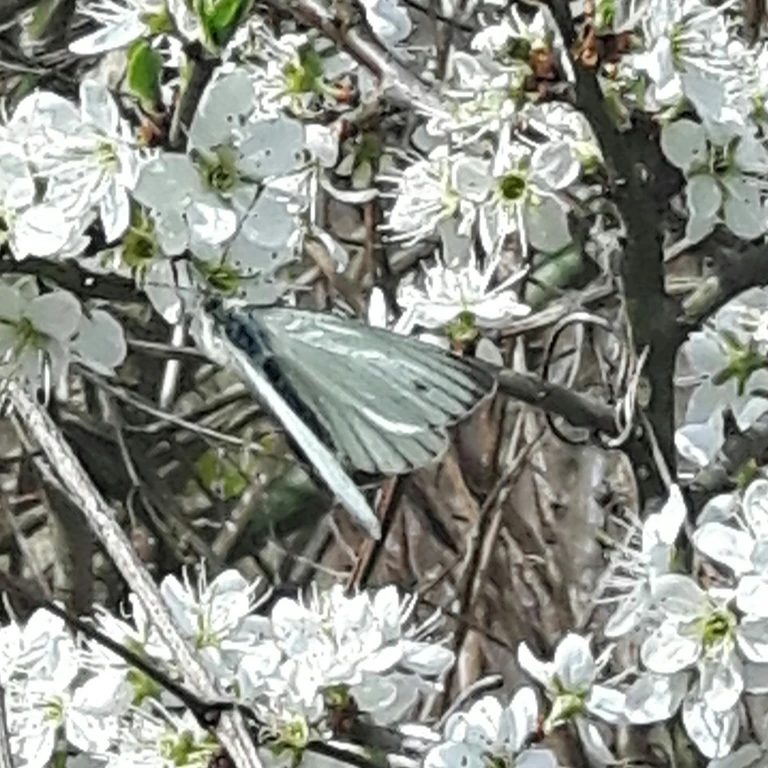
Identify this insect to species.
Pieris napi
